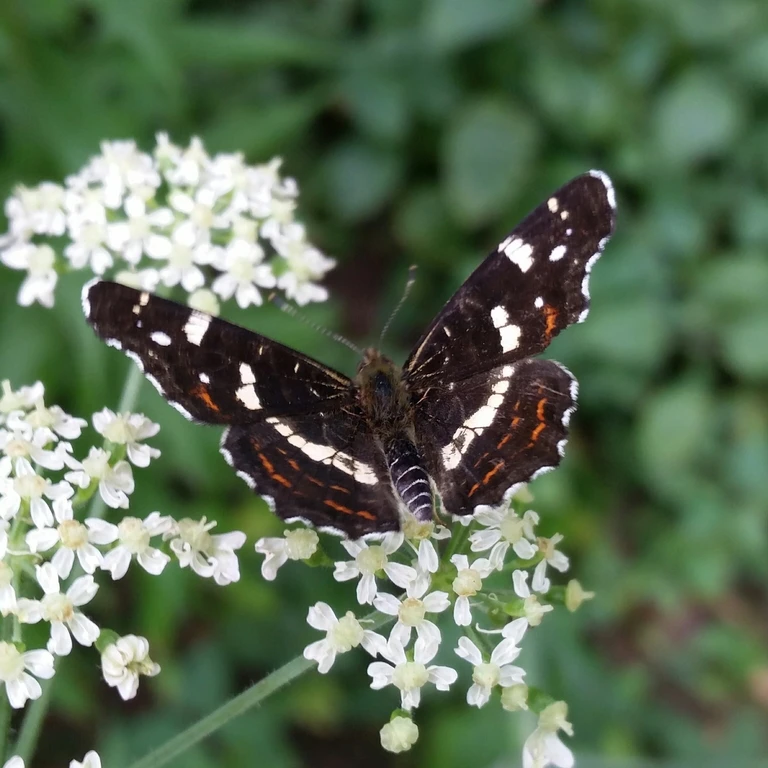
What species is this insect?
Araschnia levana
